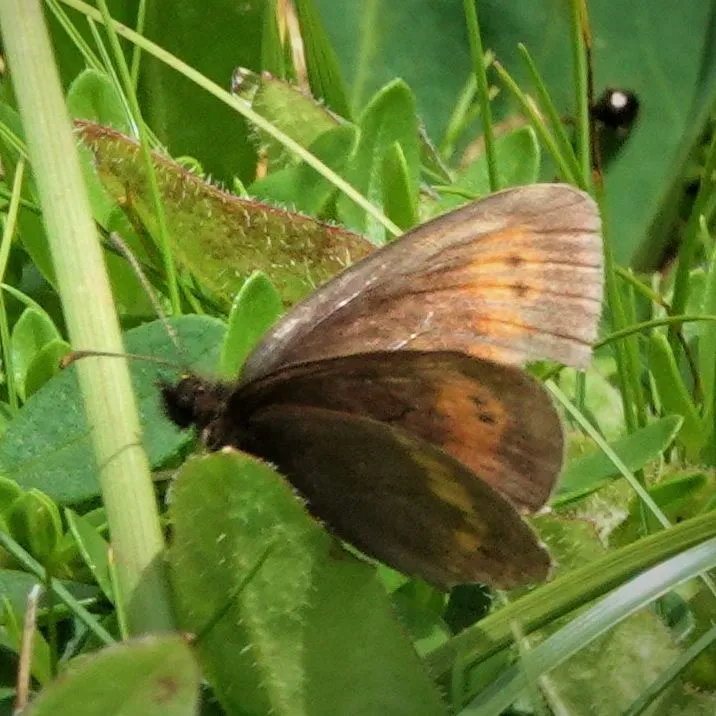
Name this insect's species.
Erebia manto
